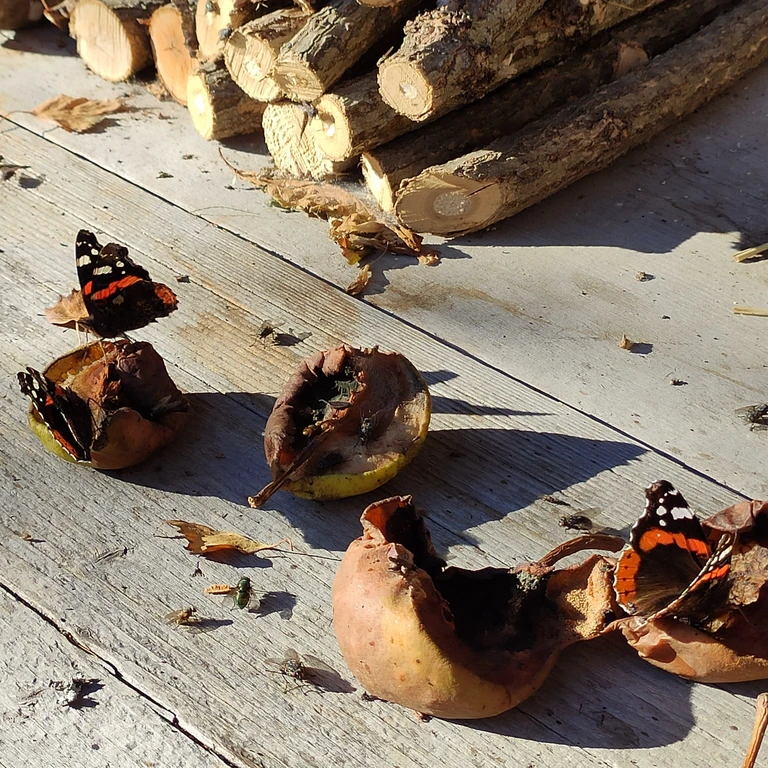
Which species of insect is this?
Vanessa atalanta
